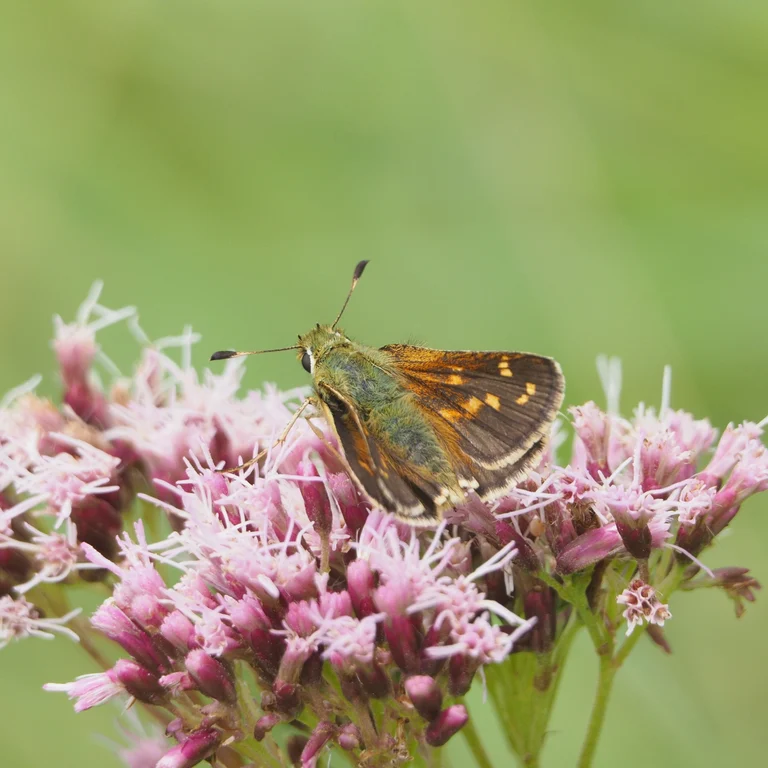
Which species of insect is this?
Hesperia comma
